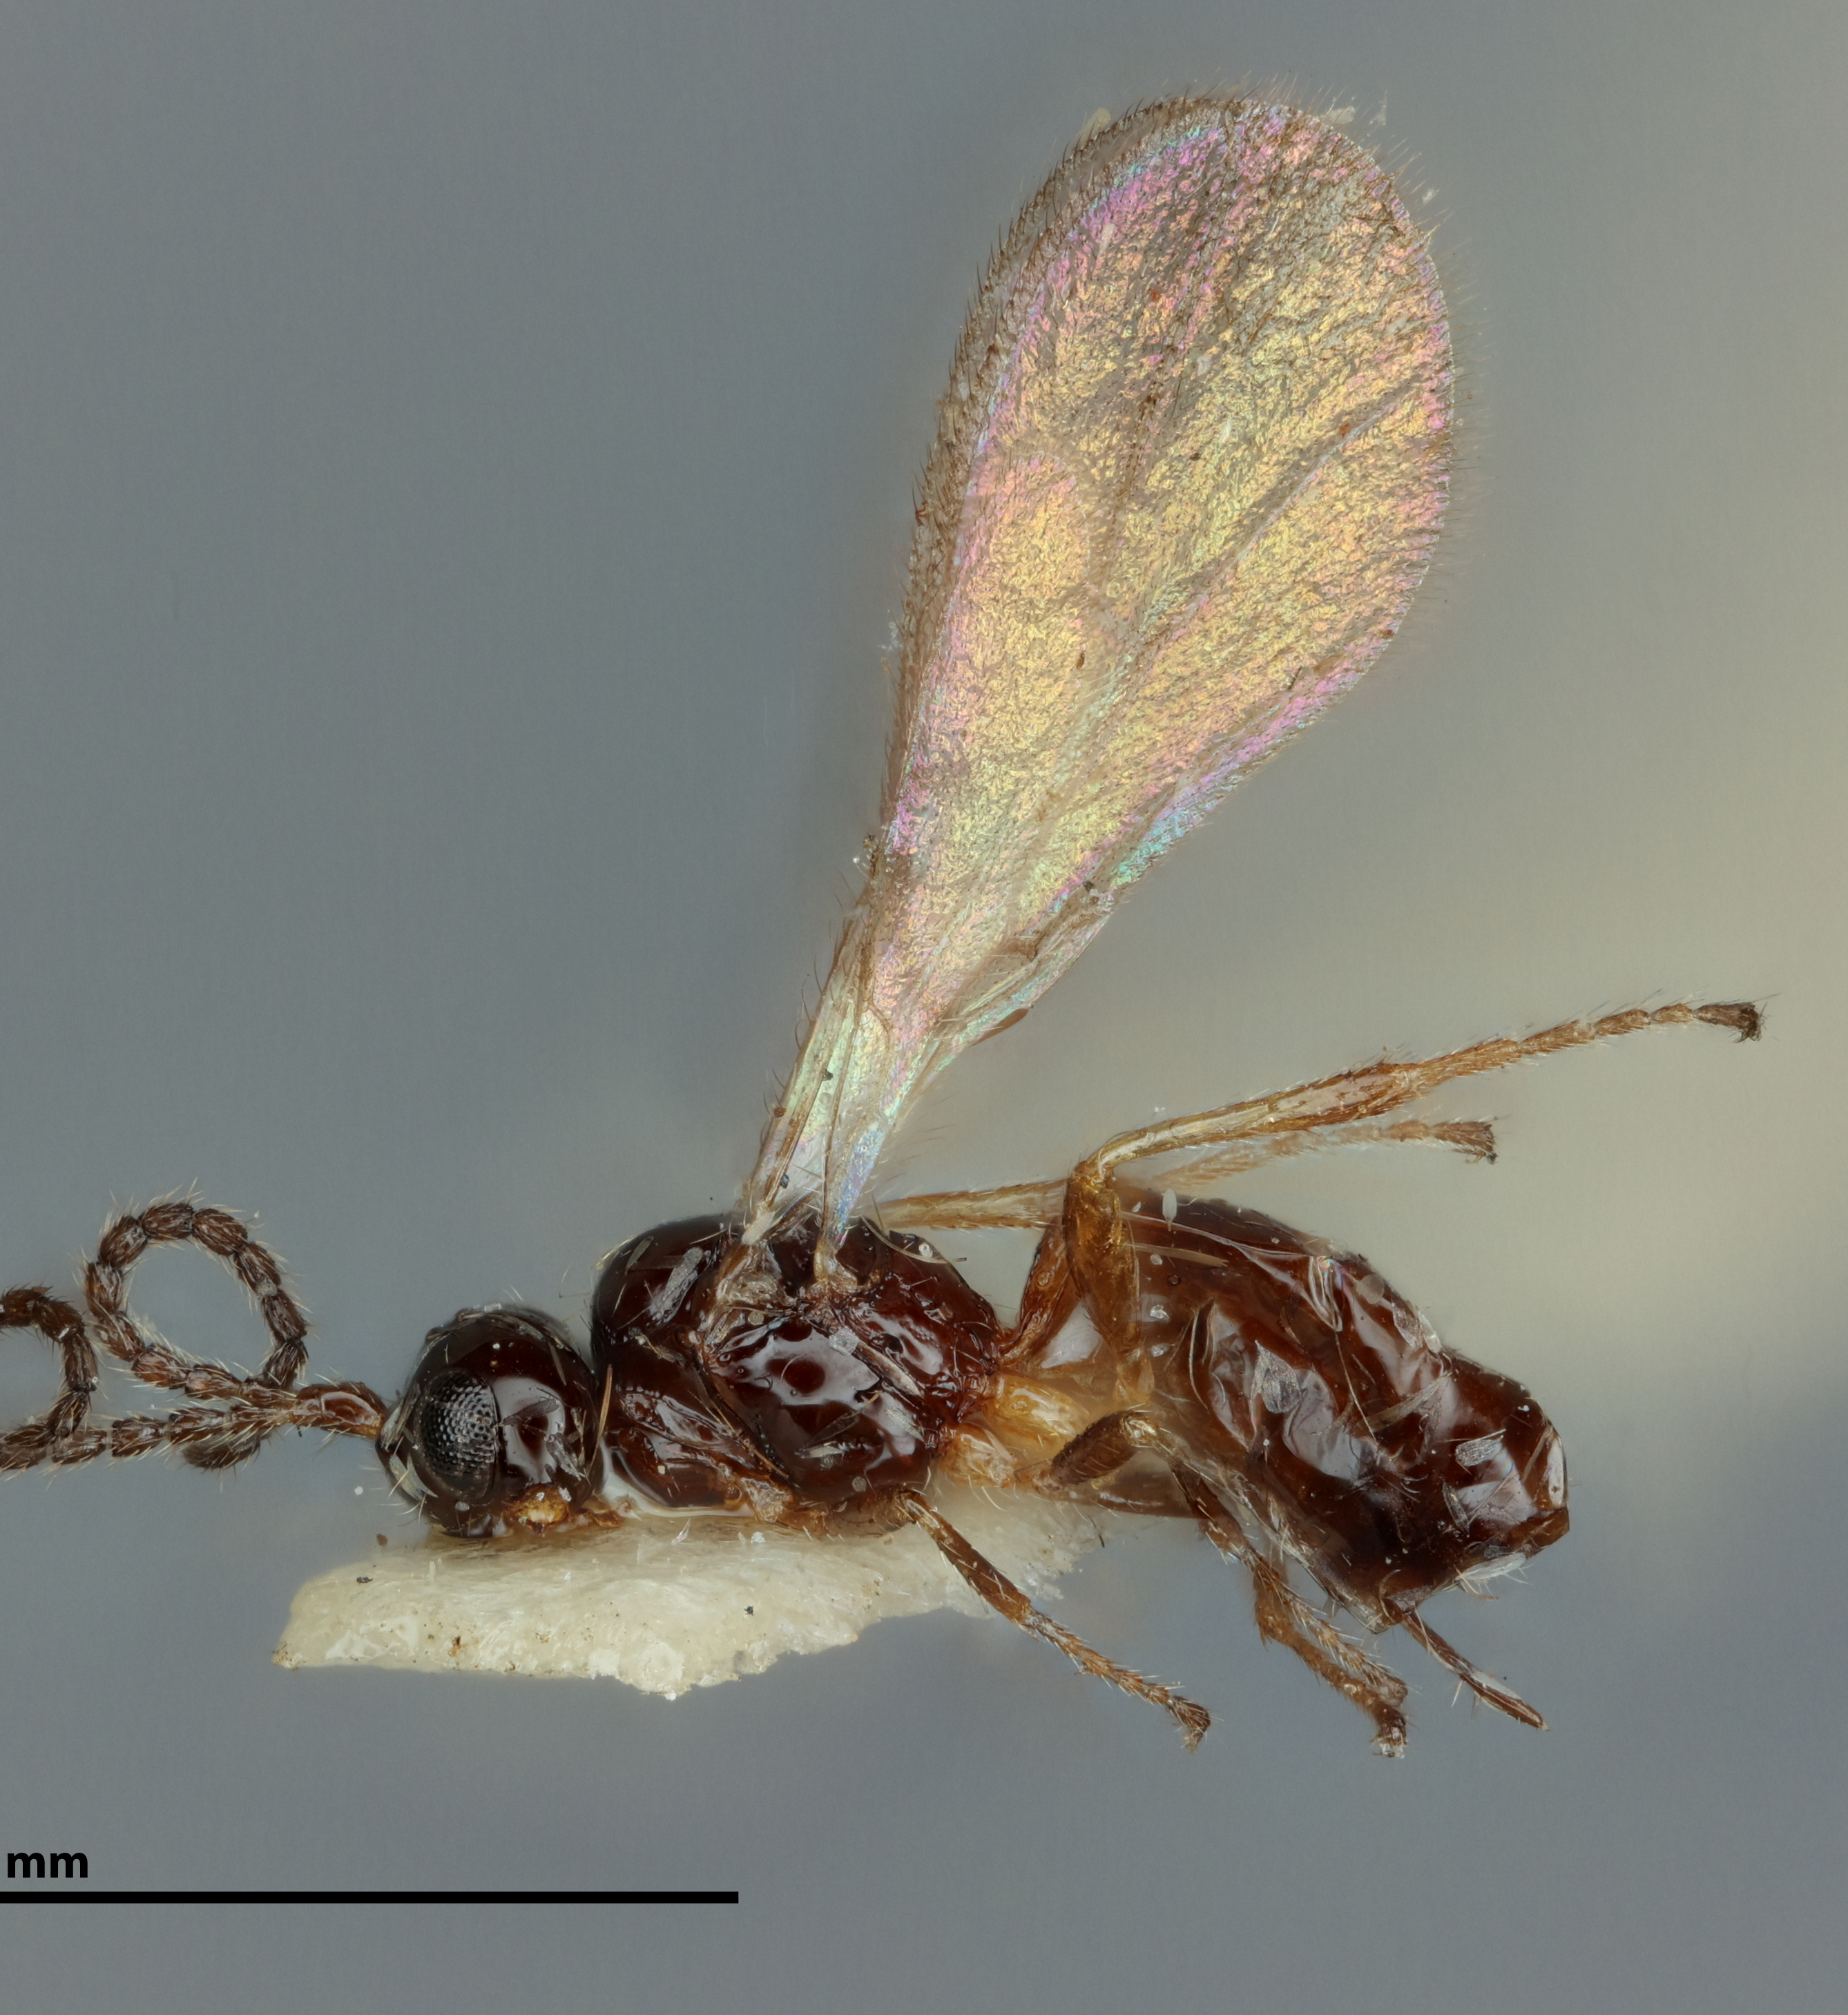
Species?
Synaldis acutidens
